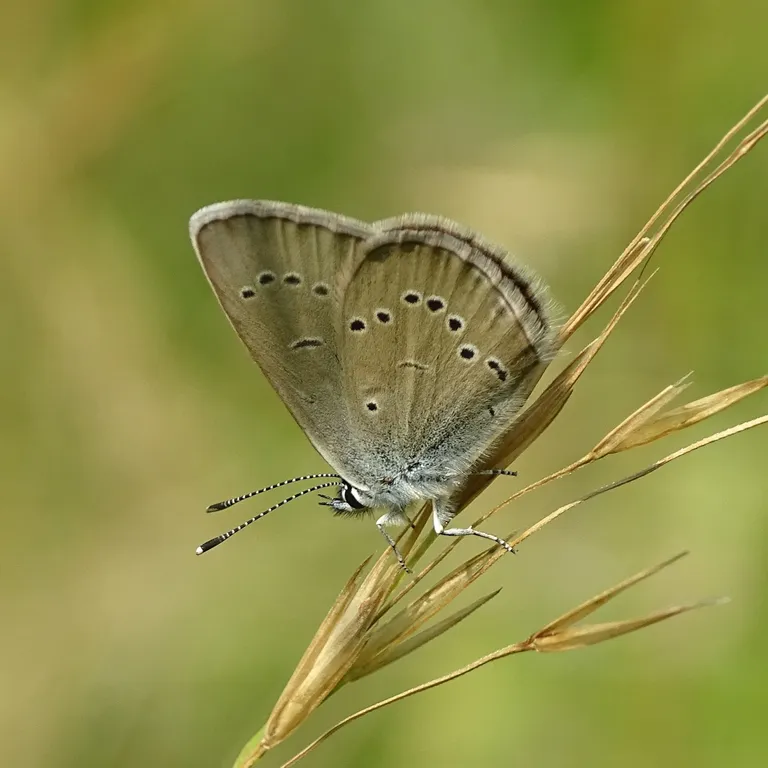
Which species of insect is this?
Cyaniris semiargus
